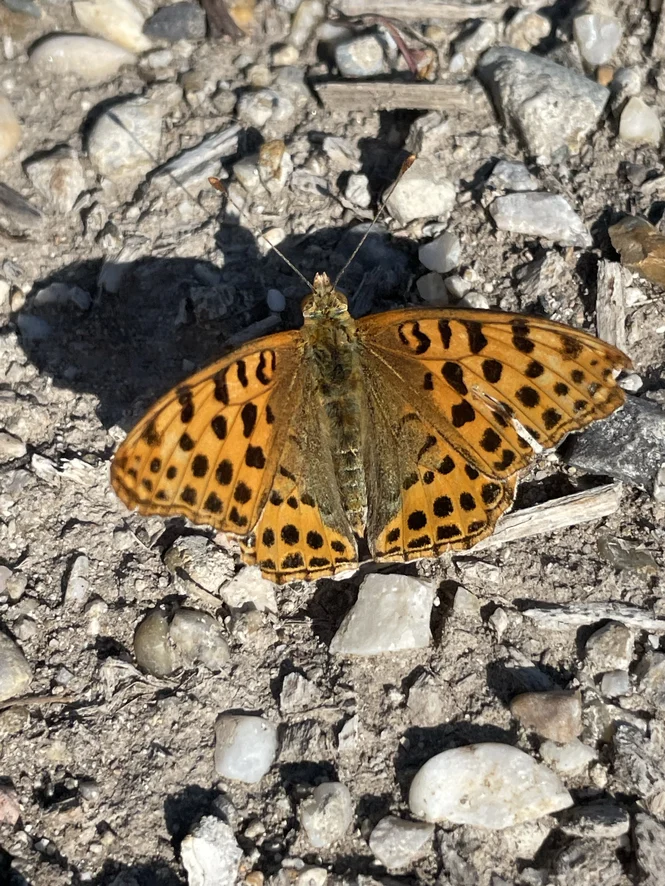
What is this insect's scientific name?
Issoria lathonia
